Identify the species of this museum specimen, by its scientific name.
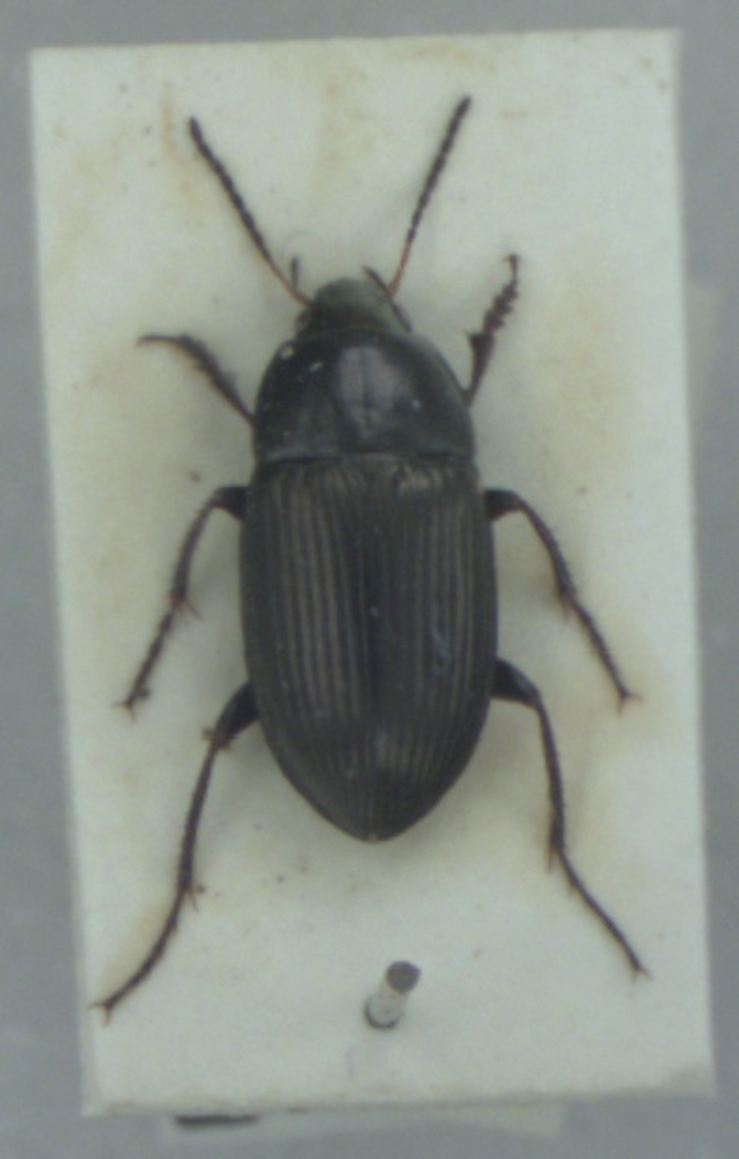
Amara similata
